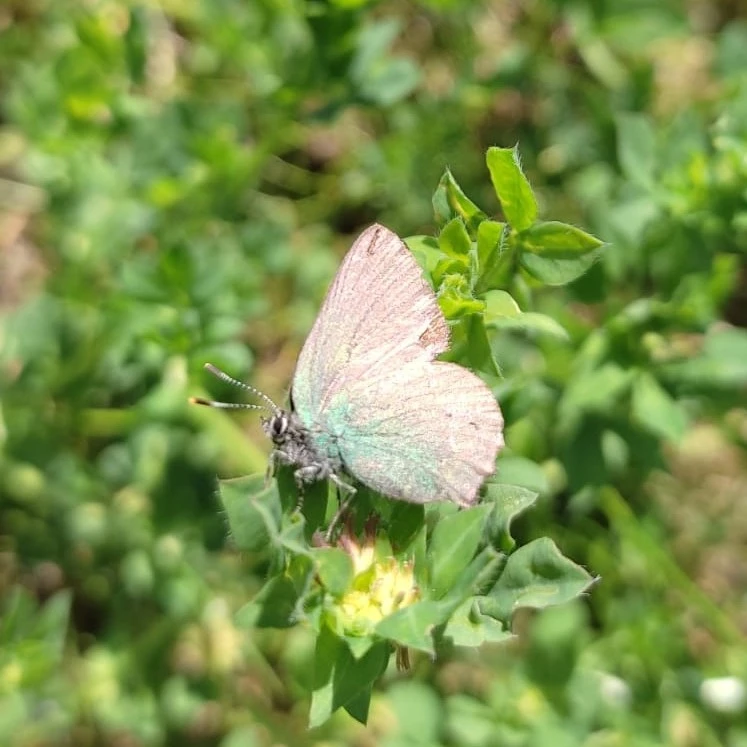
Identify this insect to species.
Callophrys rubi
